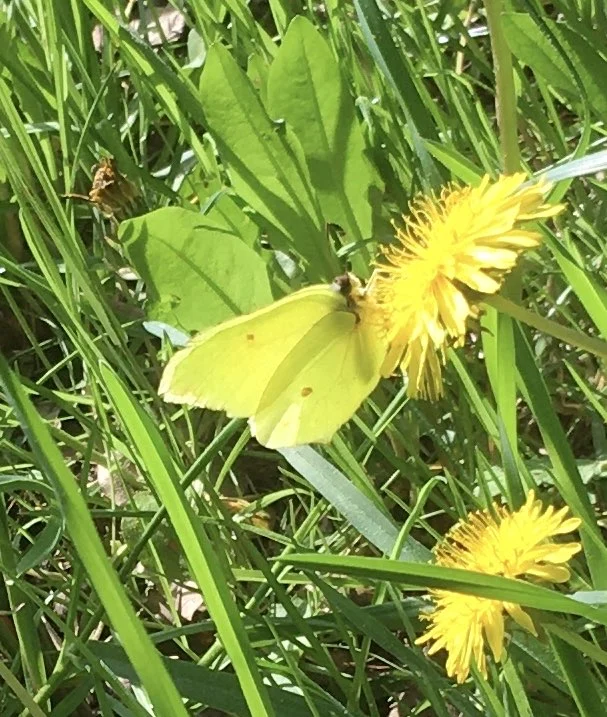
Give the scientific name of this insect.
Gonepteryx rhamni
